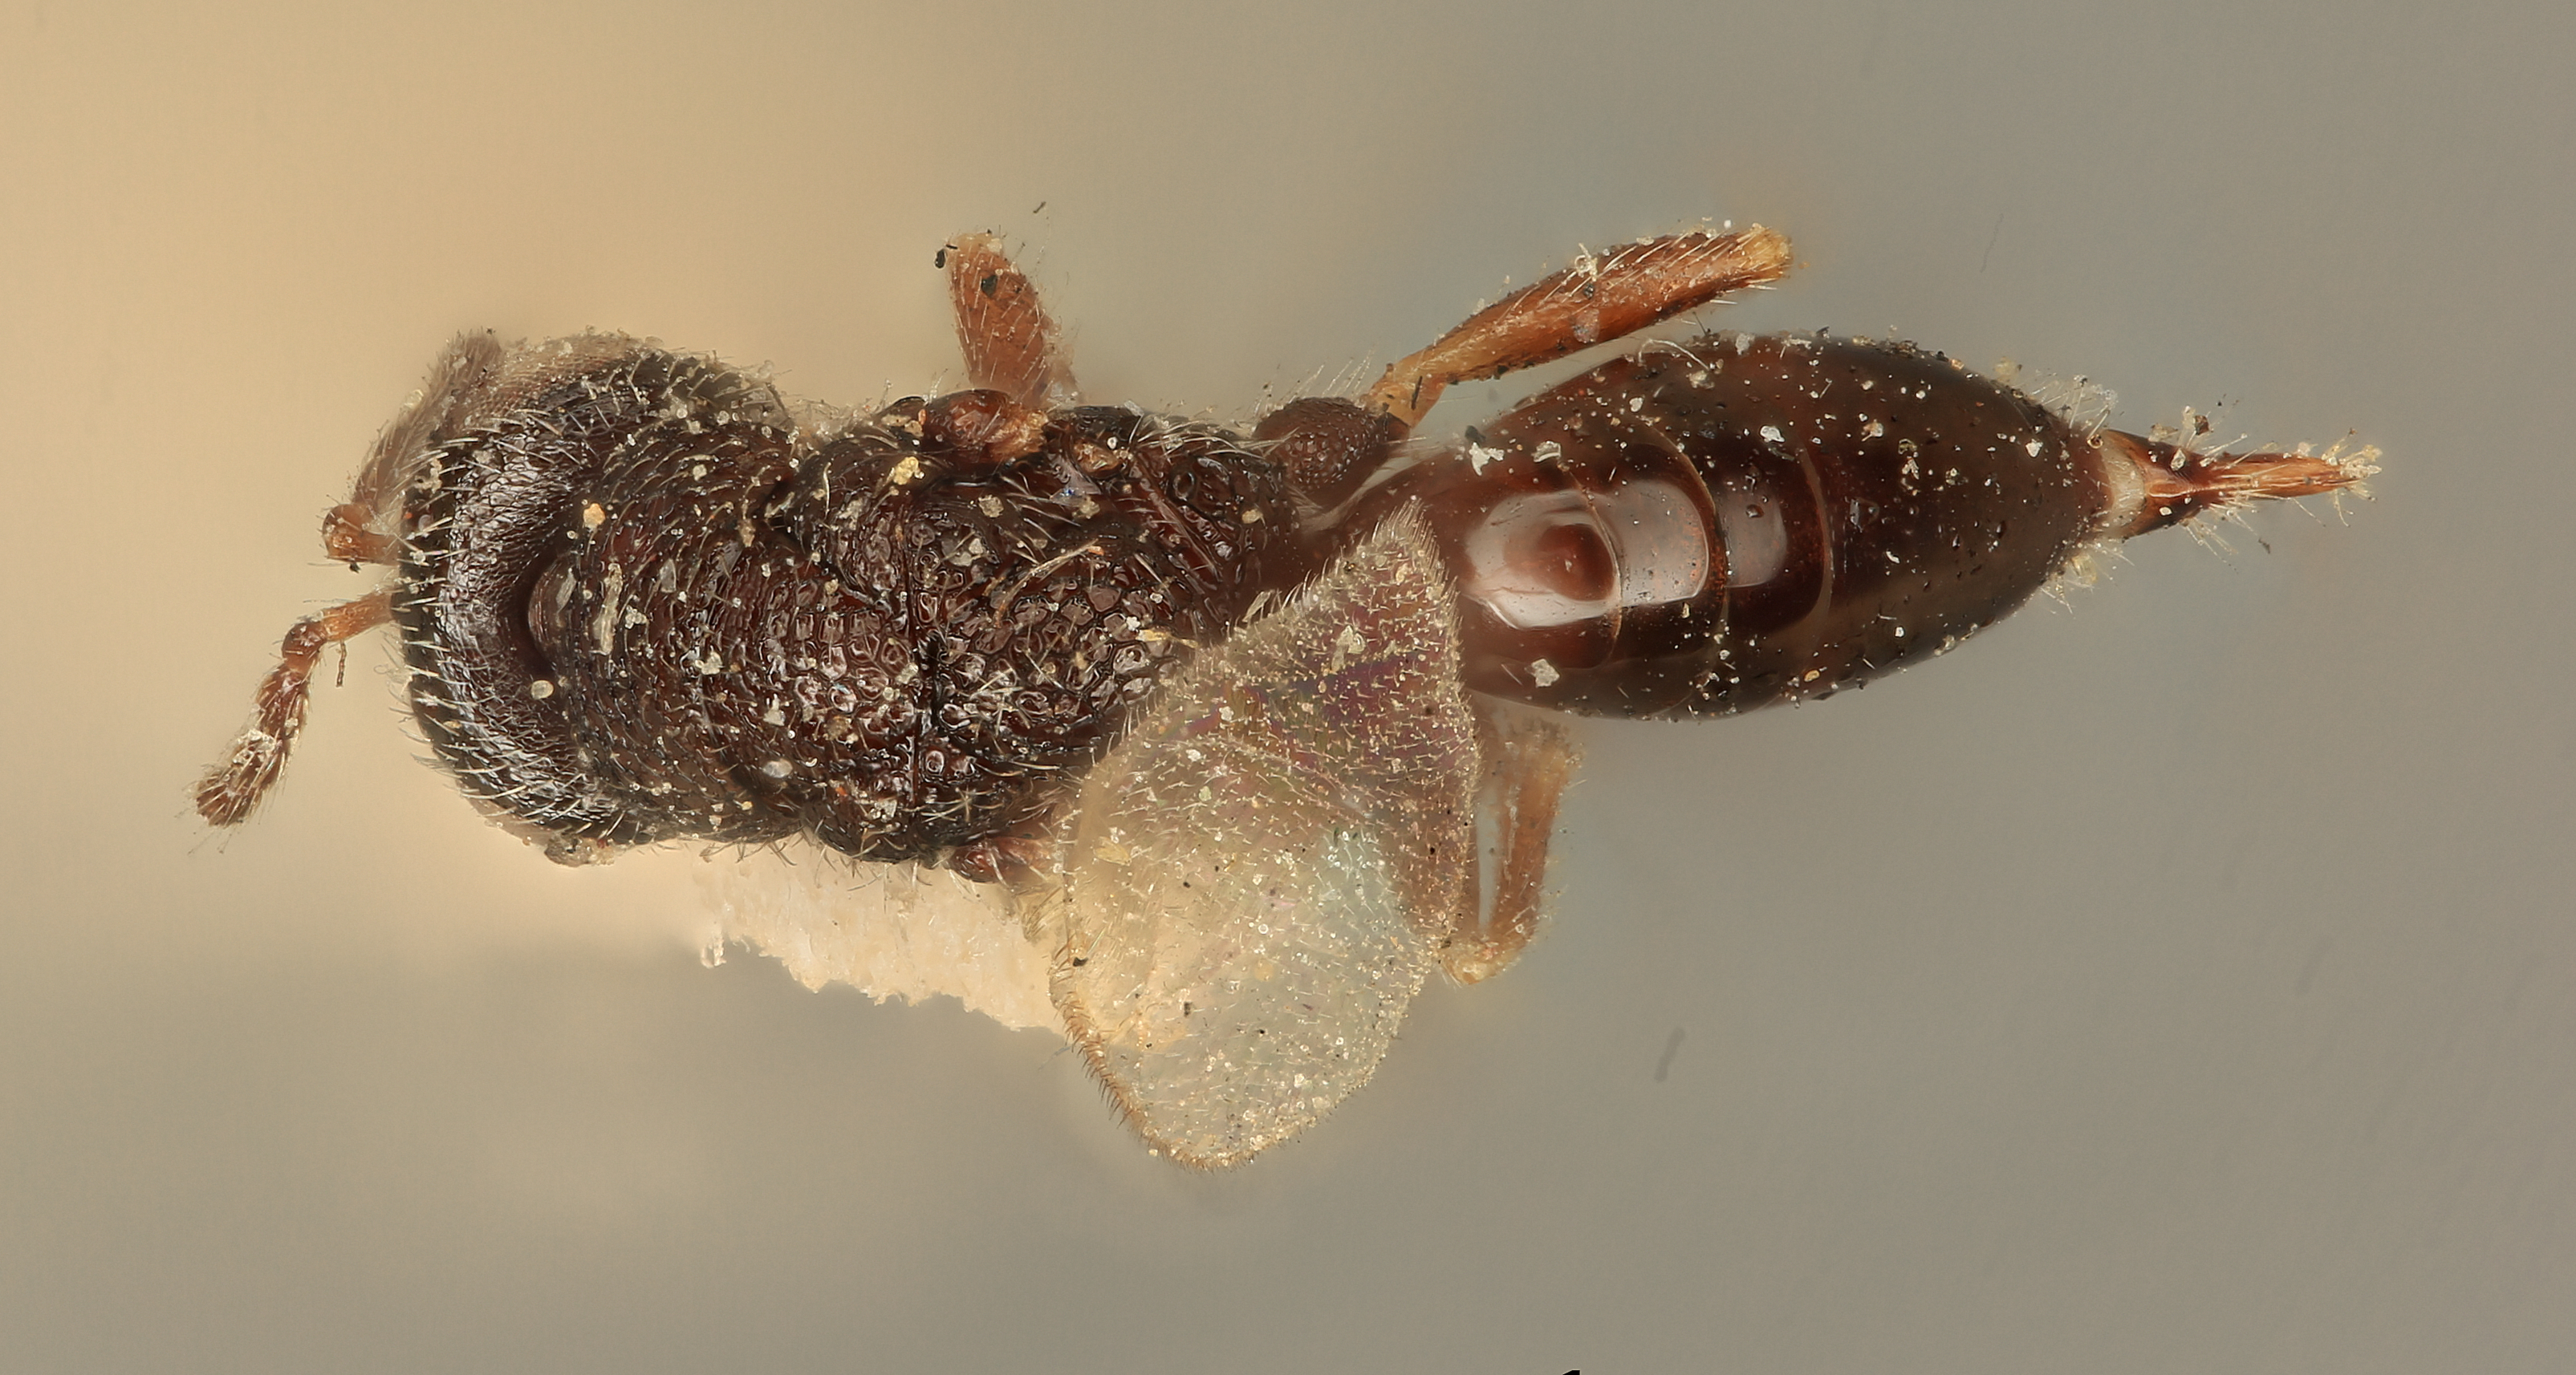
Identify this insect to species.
Eurytoma rhois
